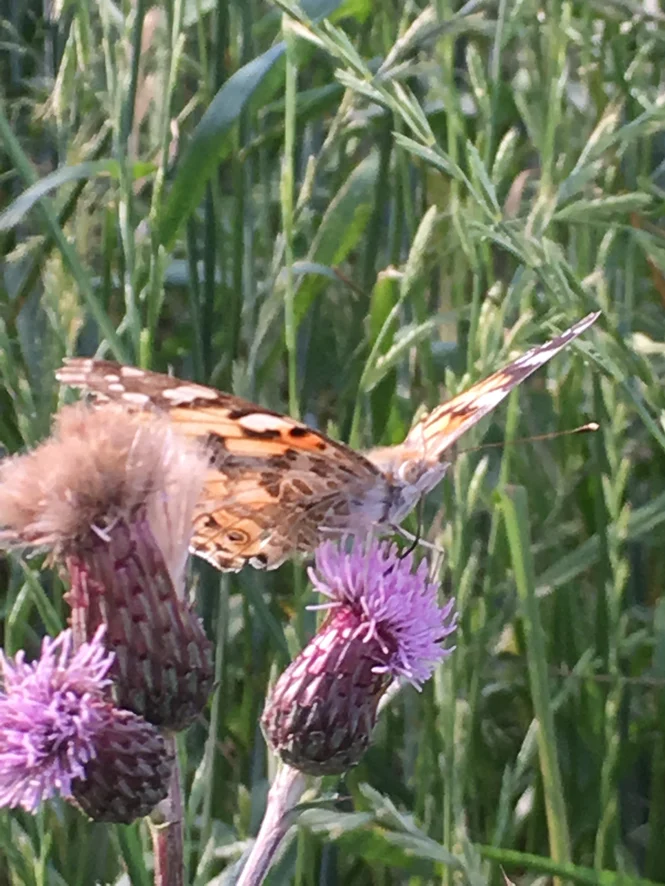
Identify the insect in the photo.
Vanessa cardui
